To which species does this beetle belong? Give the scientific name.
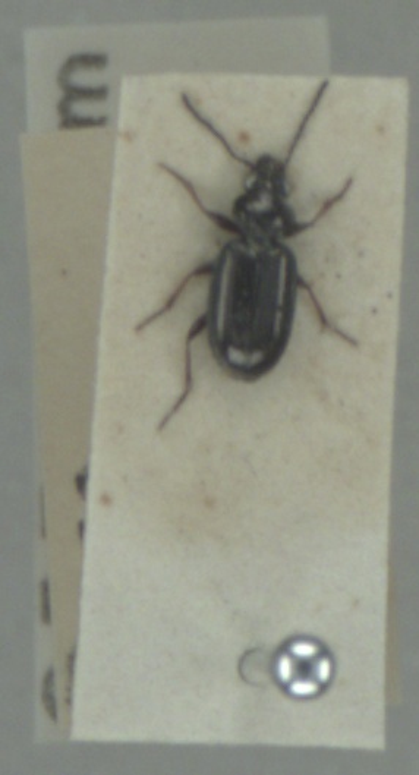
Bembidion properans
